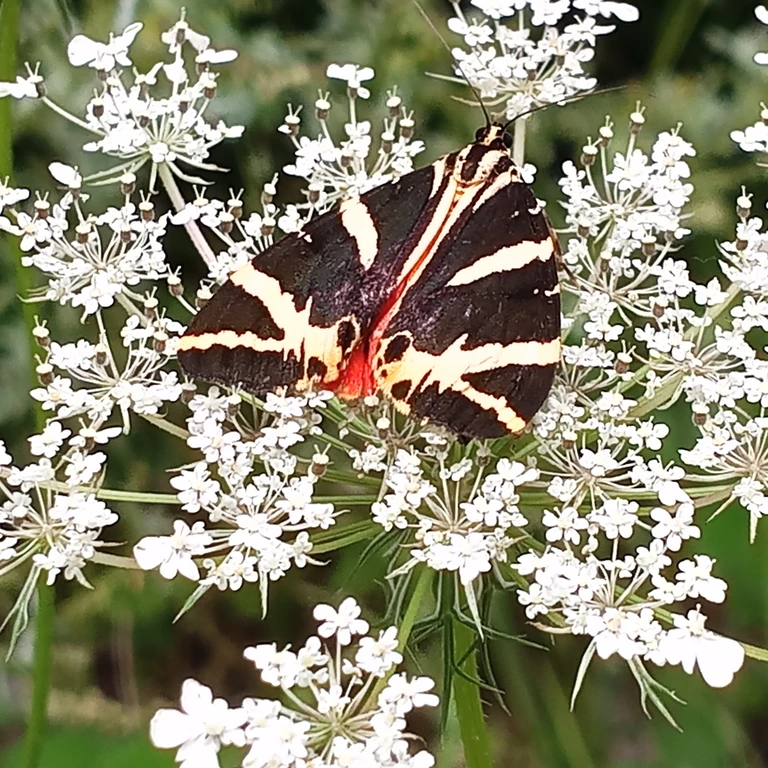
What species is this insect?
Euplagia quadripunctaria
